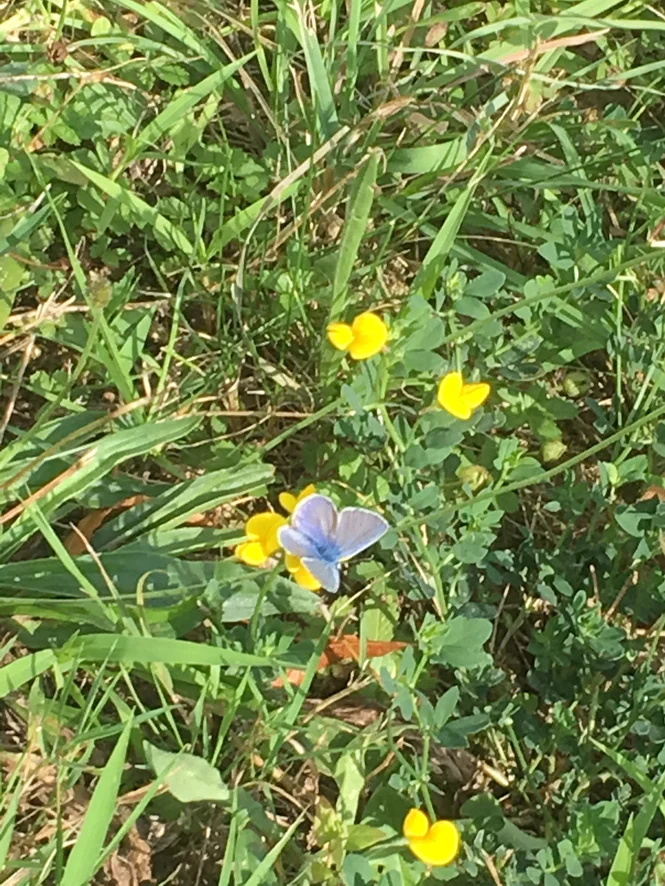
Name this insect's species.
Polyommatus icarus
